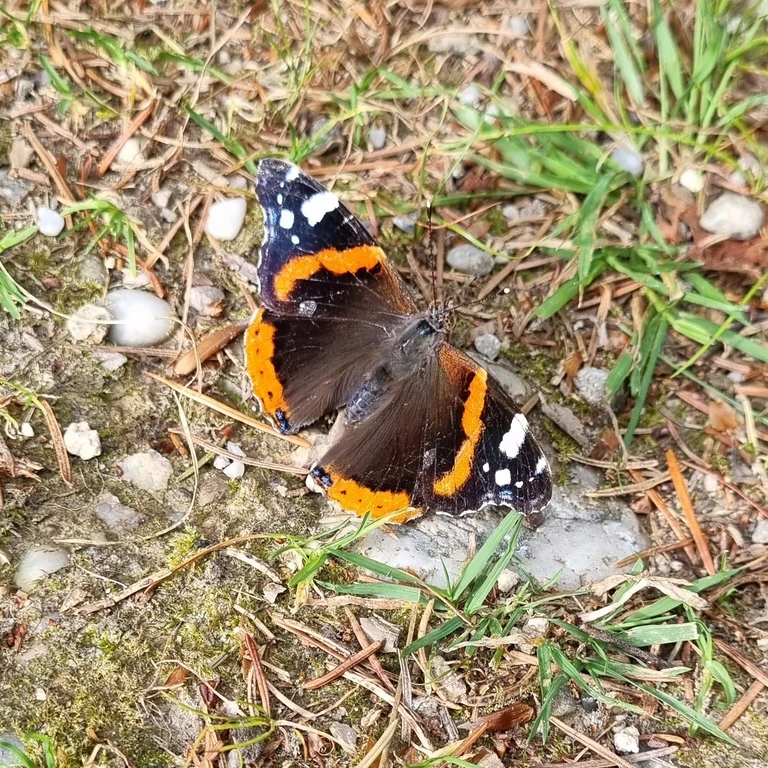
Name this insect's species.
Vanessa atalanta
